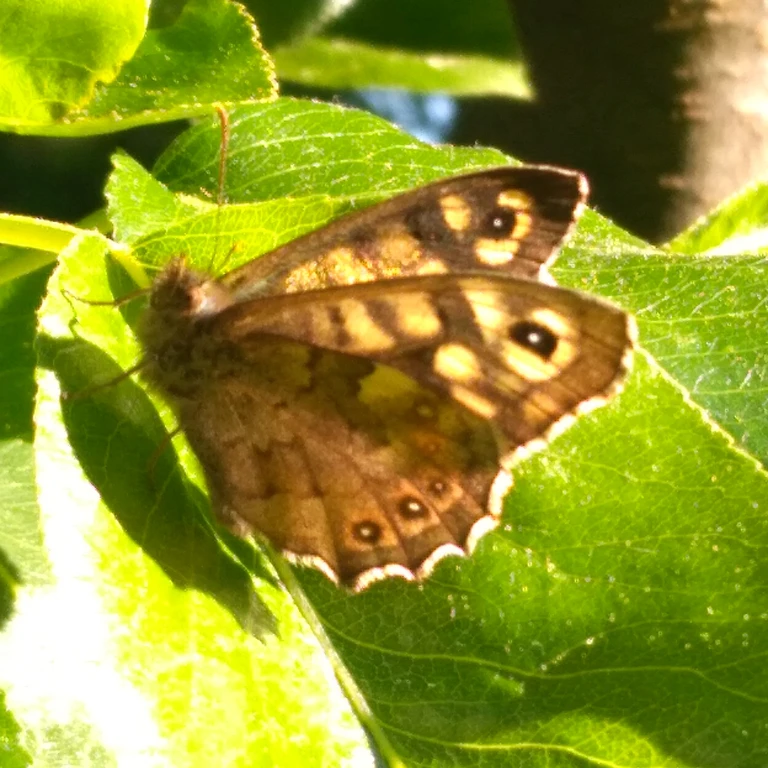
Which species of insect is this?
Pararge aegeria
